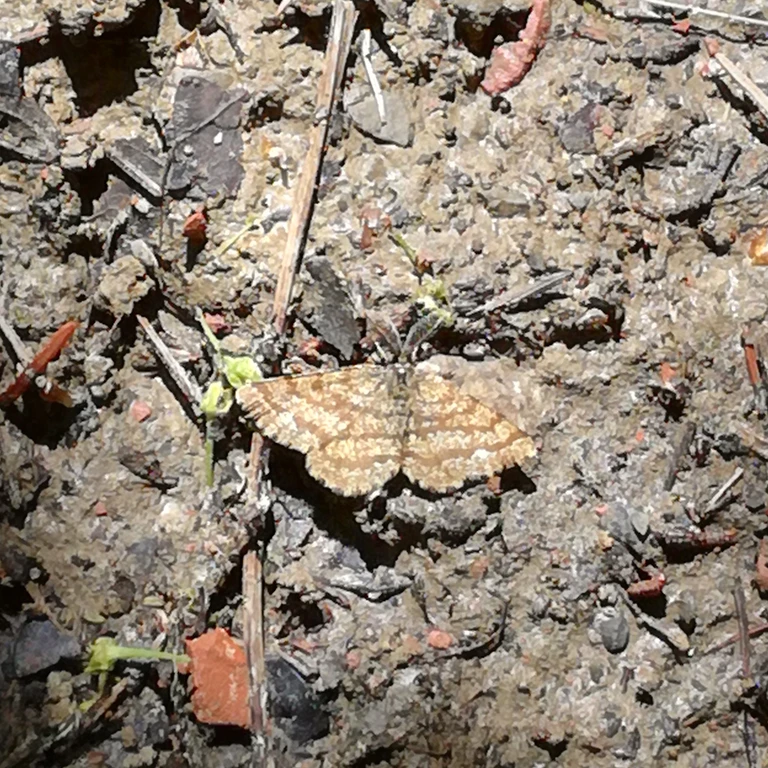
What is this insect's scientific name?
Ematurga atomaria
